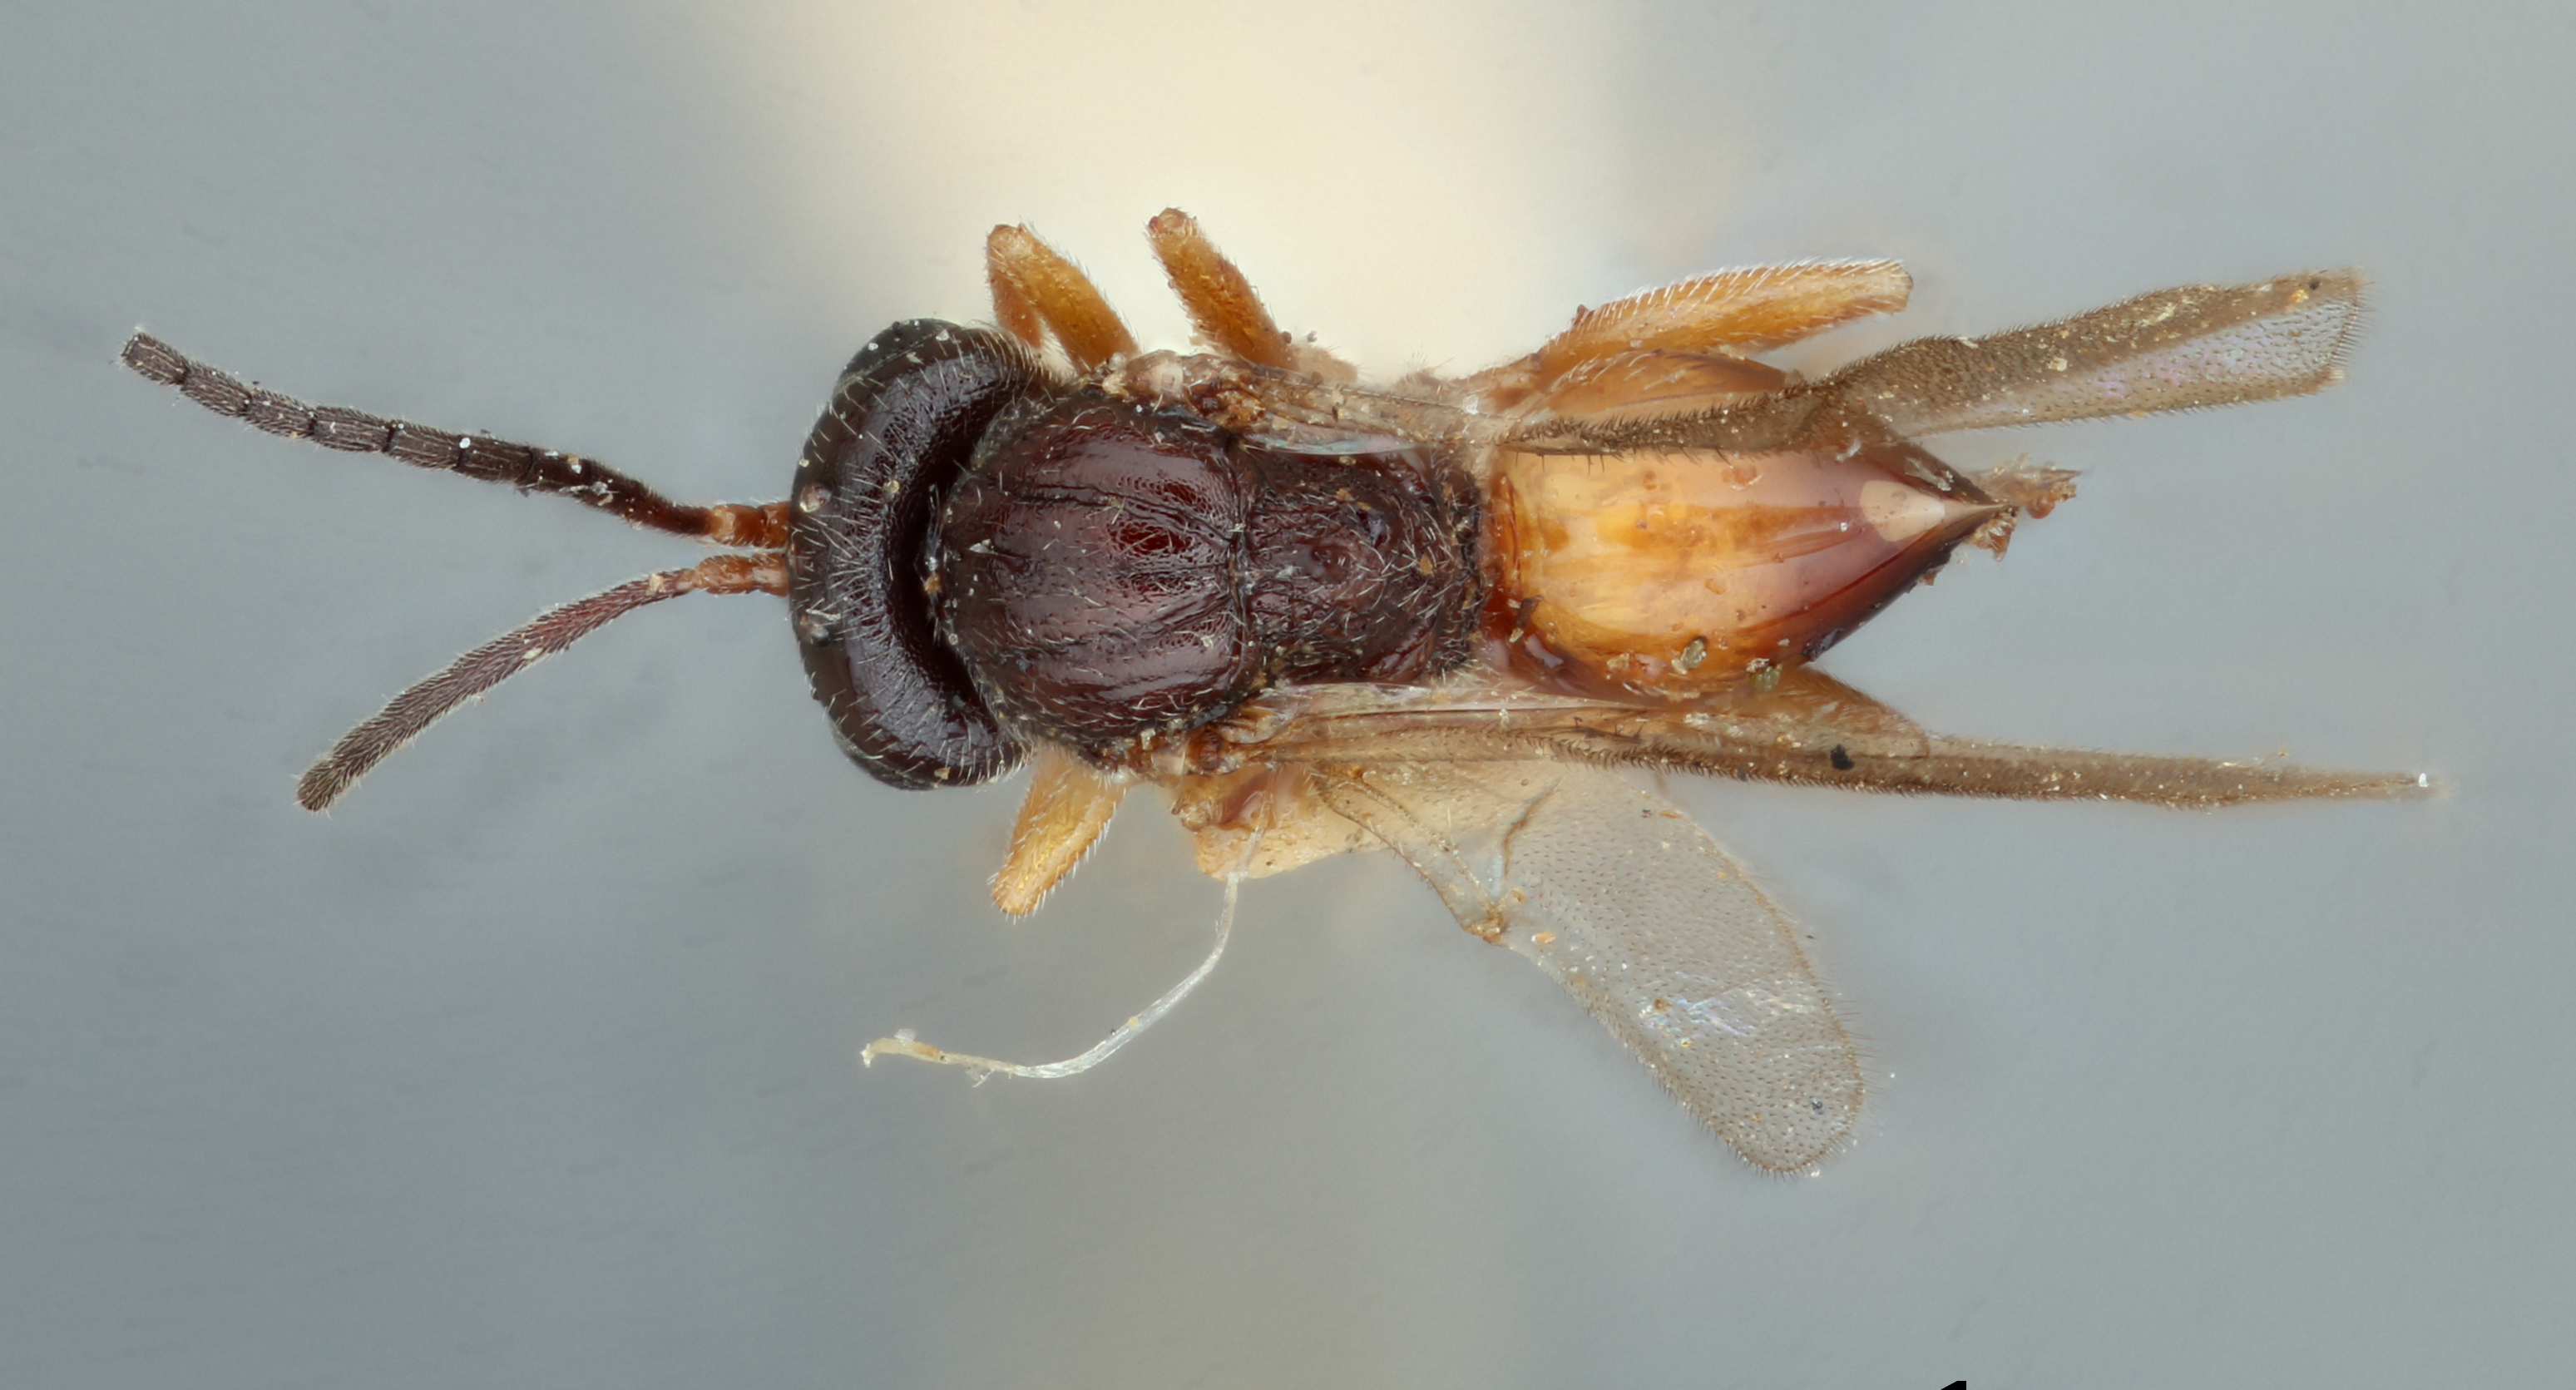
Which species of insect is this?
Rhodites fusiformans
